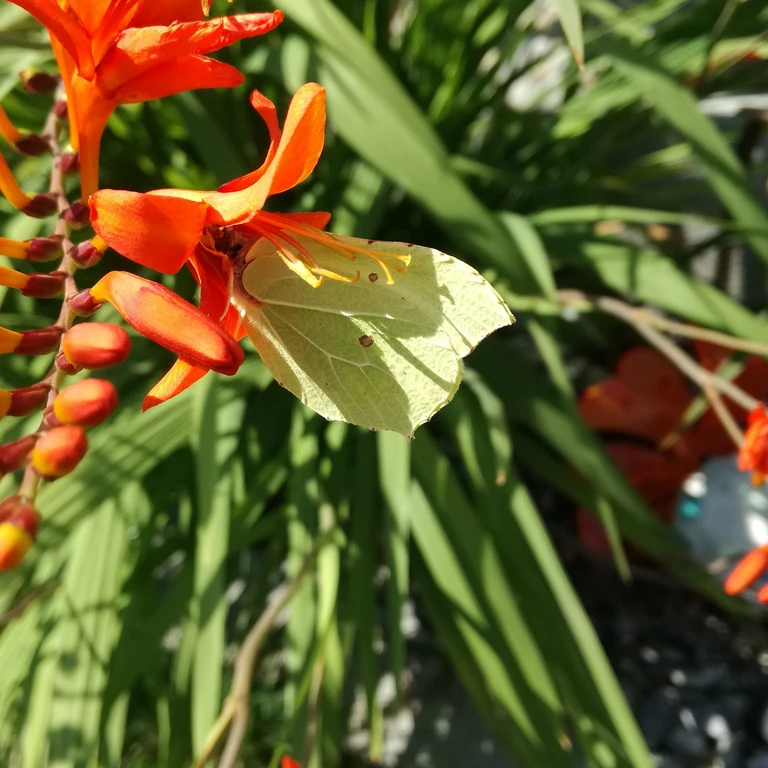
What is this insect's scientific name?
Gonepteryx rhamni
